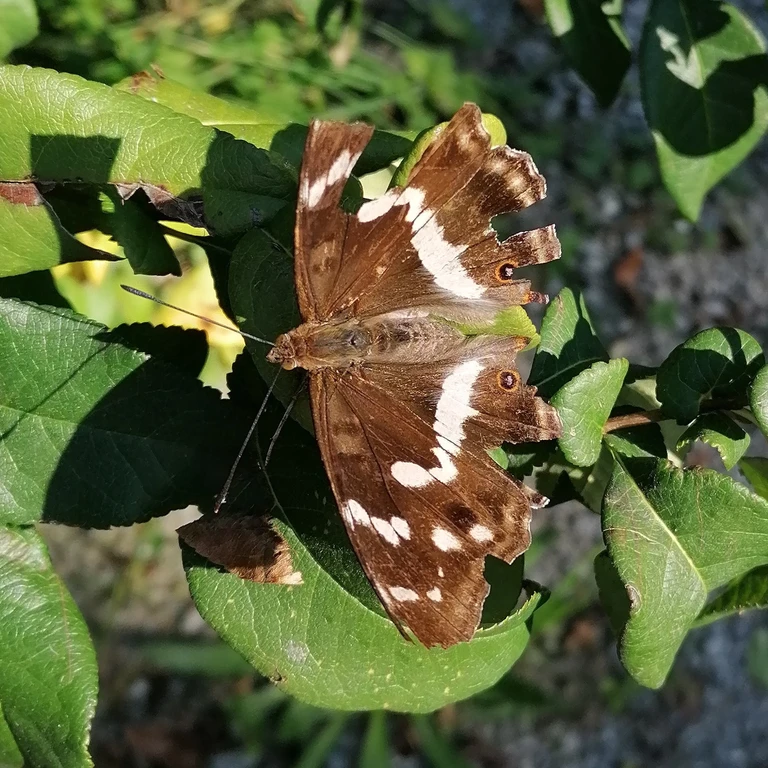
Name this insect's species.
Apatura iris
